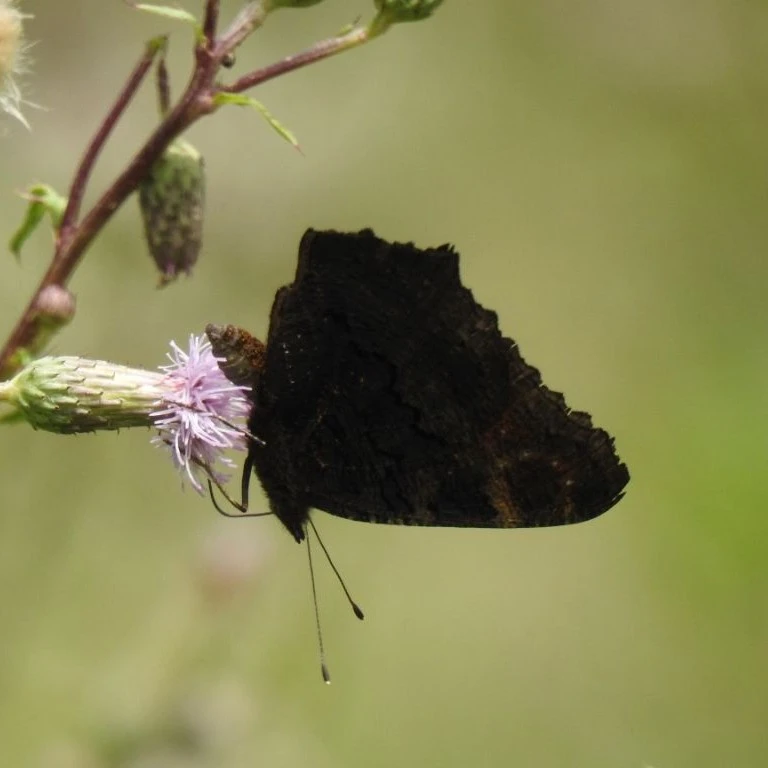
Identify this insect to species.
Aglais io
